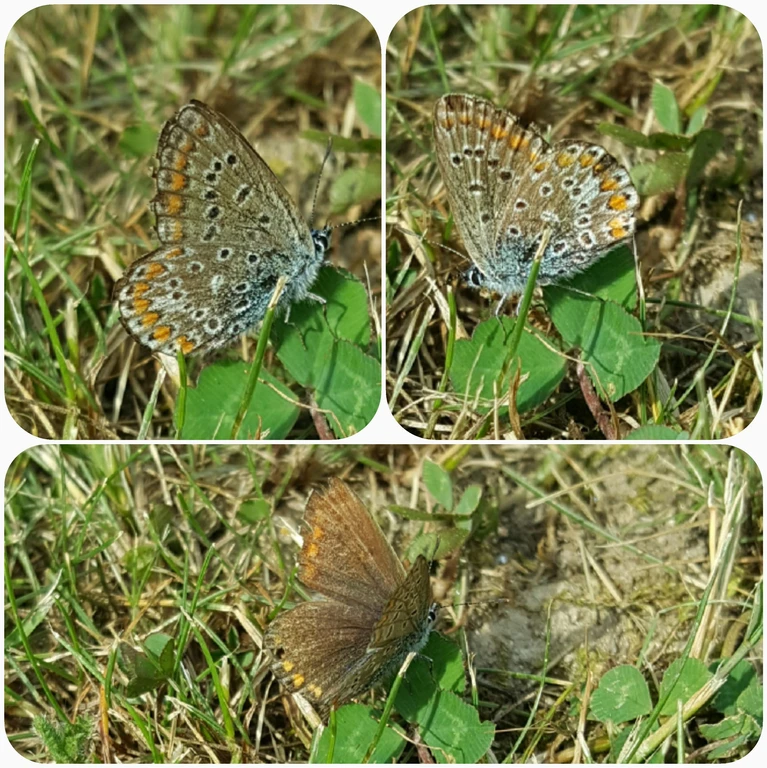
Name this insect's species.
Polyommatus icarus
